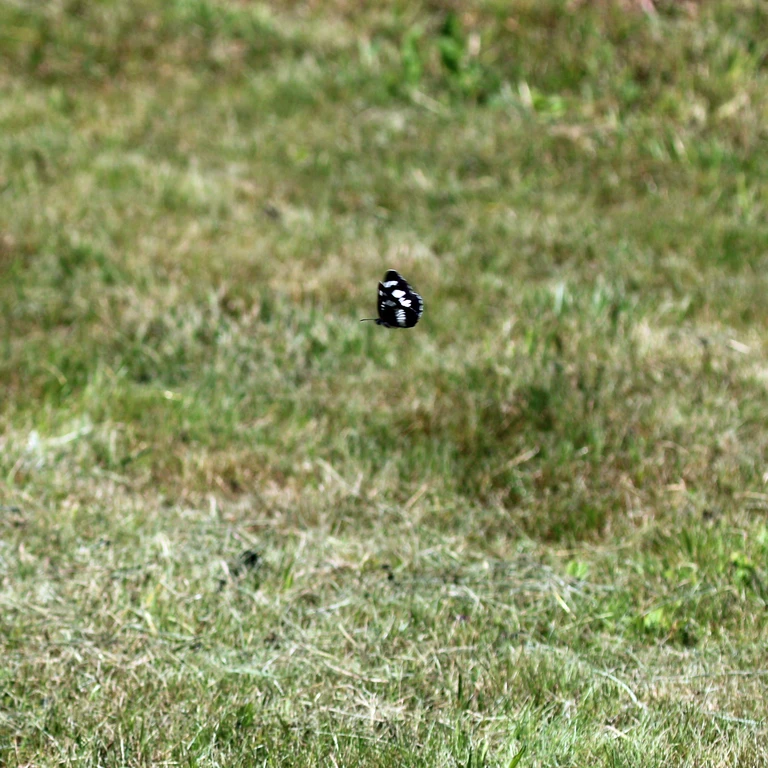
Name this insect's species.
Neptis rivularis
